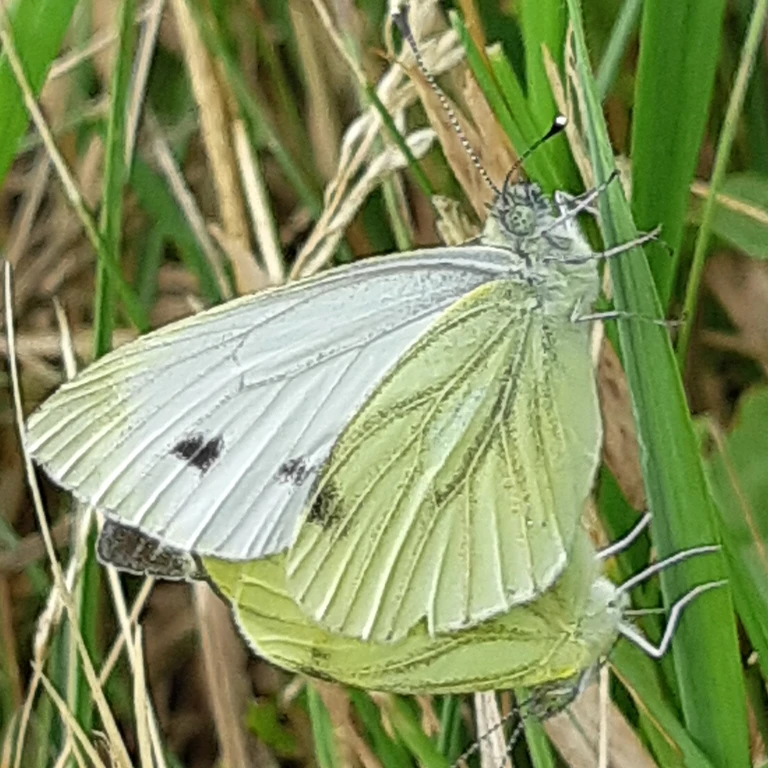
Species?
Pieris napi
